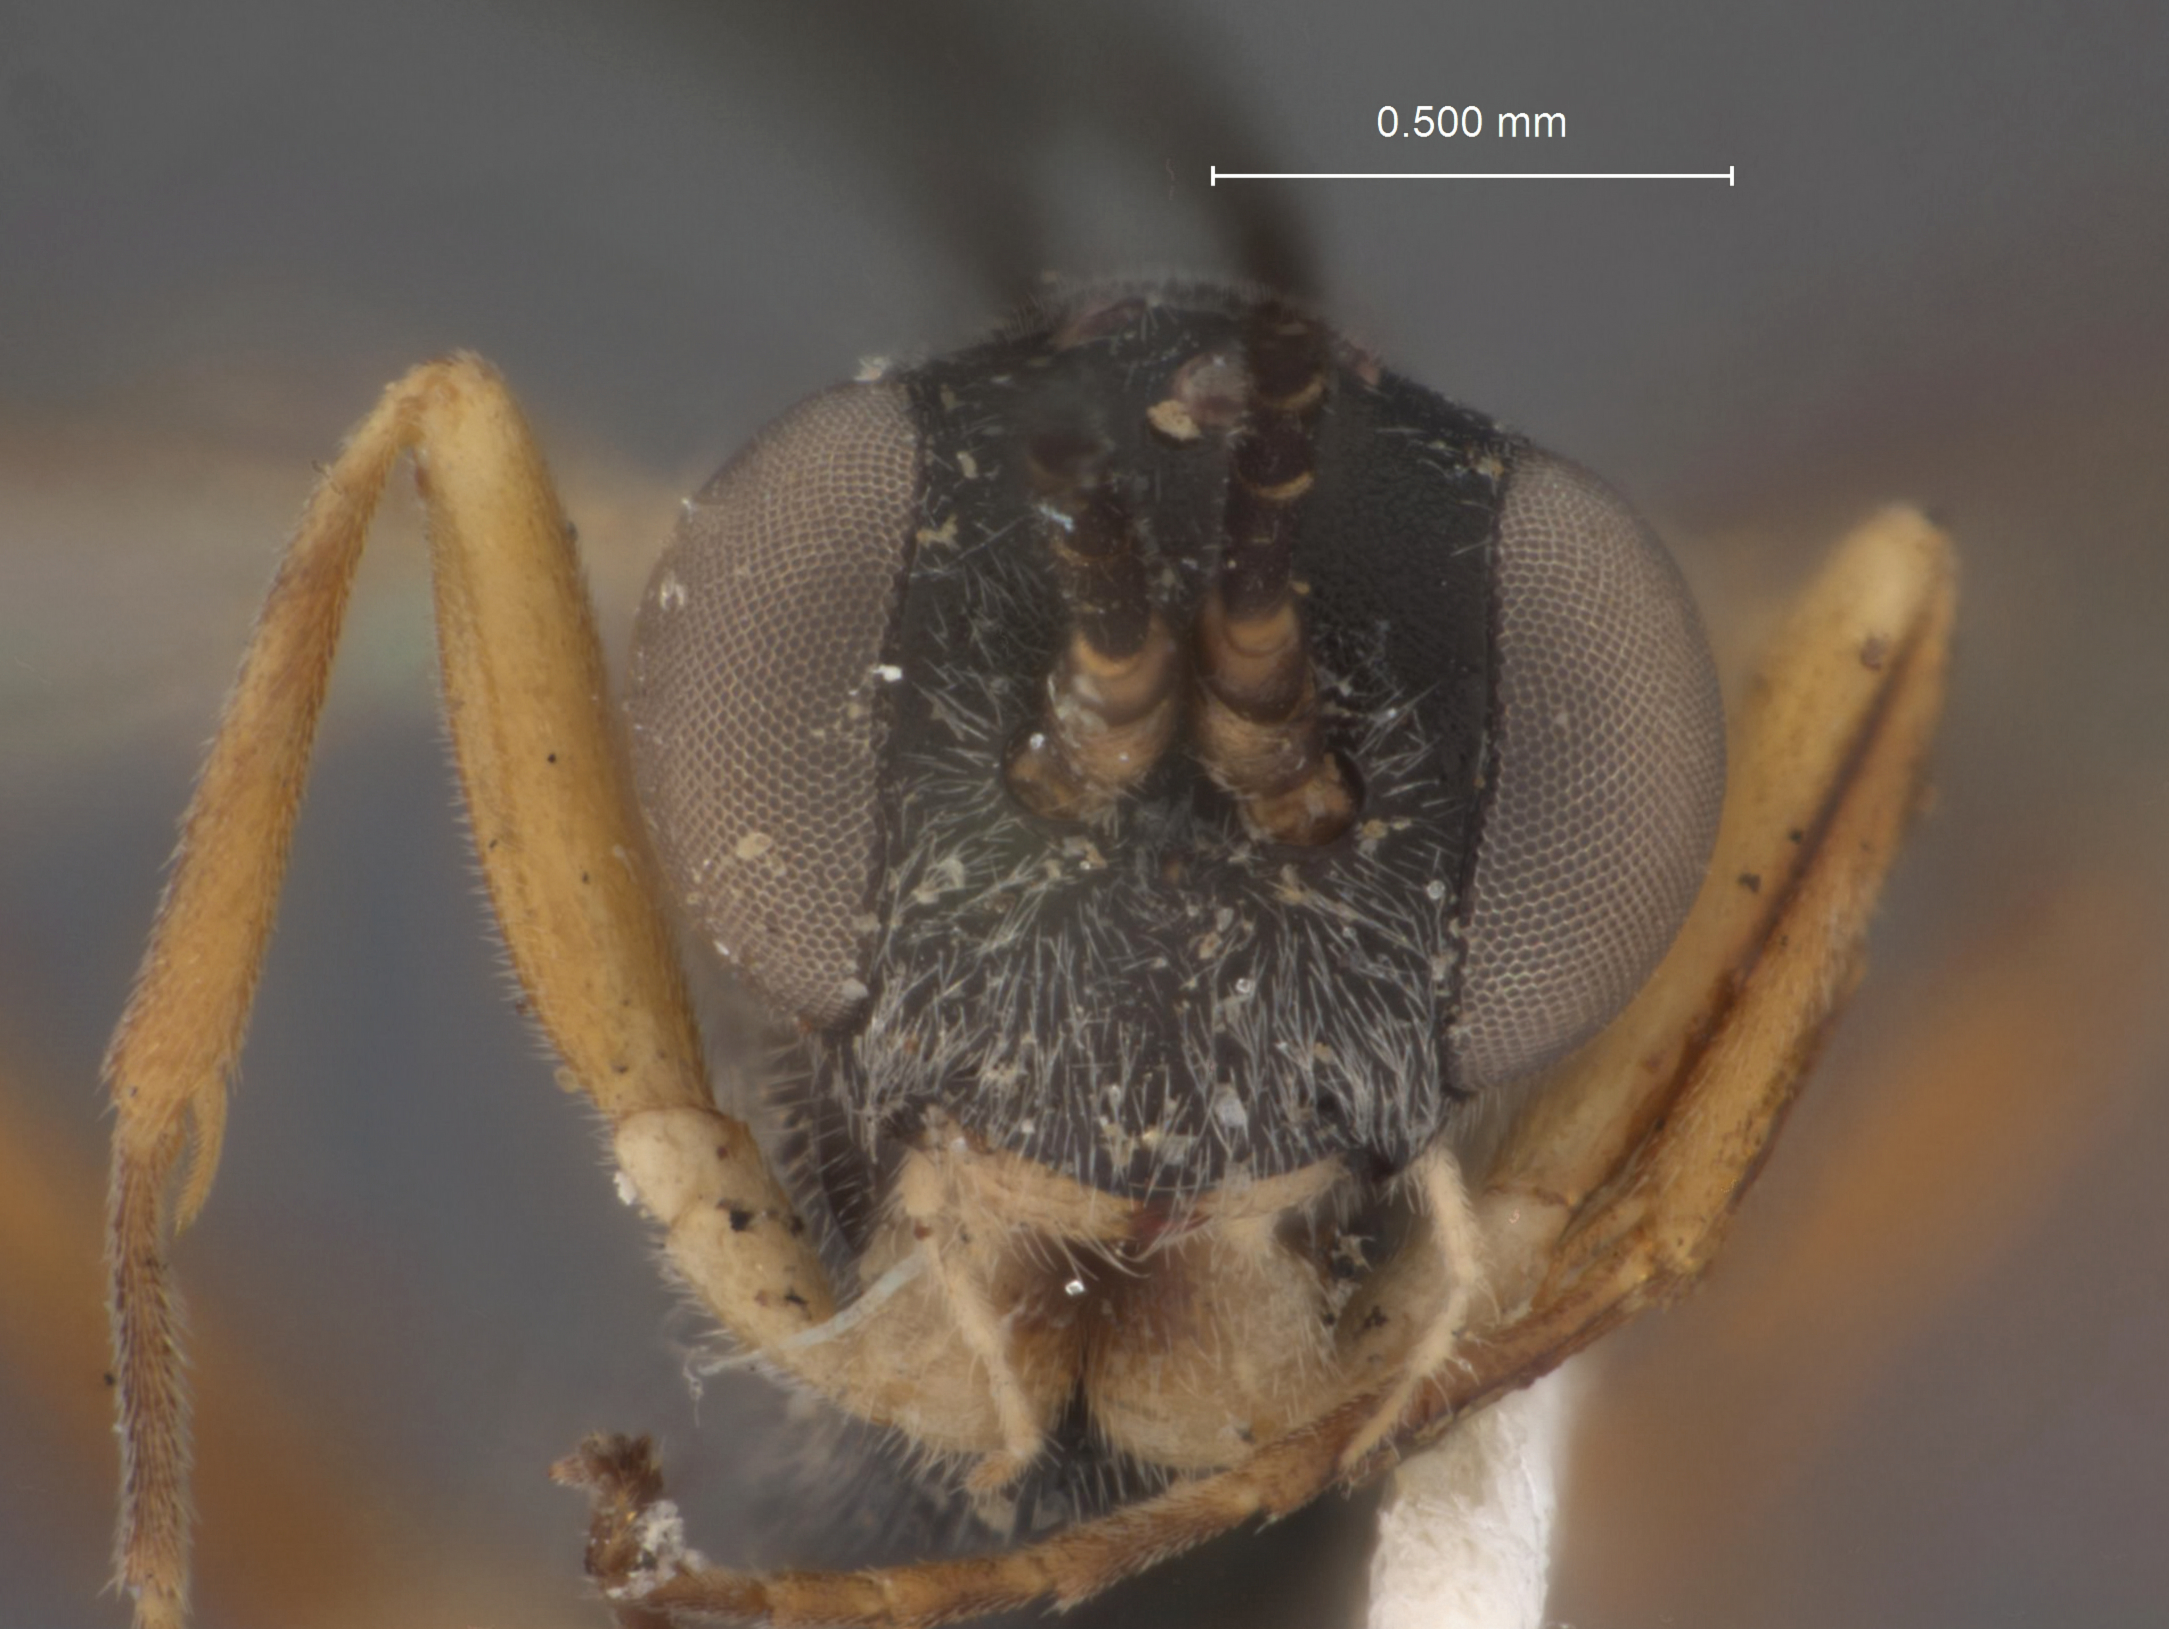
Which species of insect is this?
Angitia milleri
